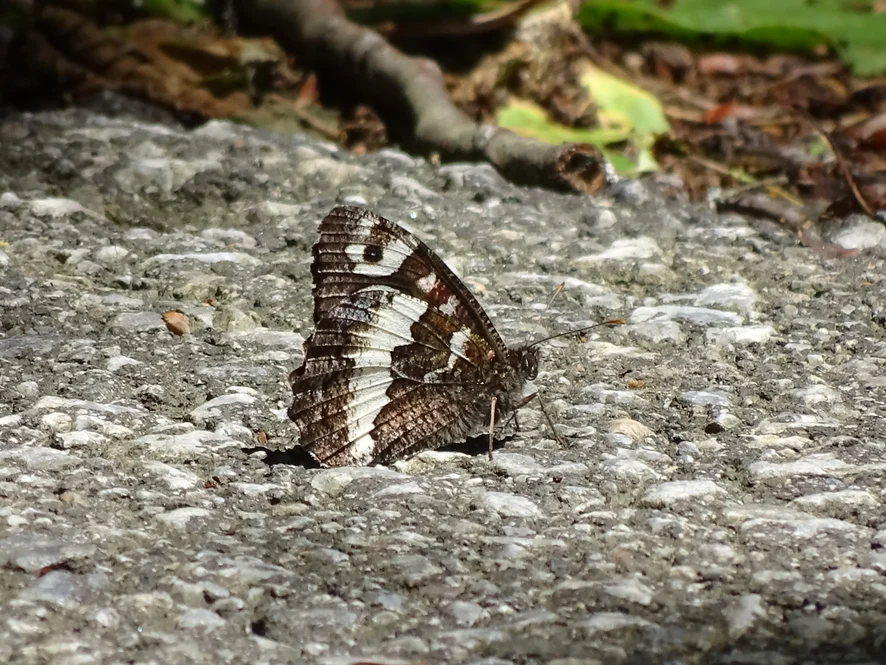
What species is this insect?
Brintesia circe
